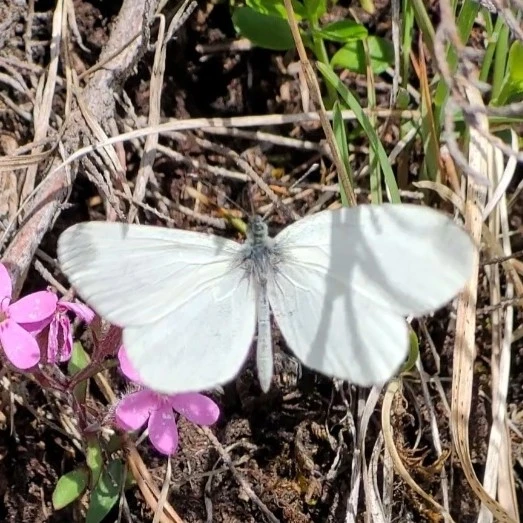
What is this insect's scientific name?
Leptidea sinapis/juvernica
